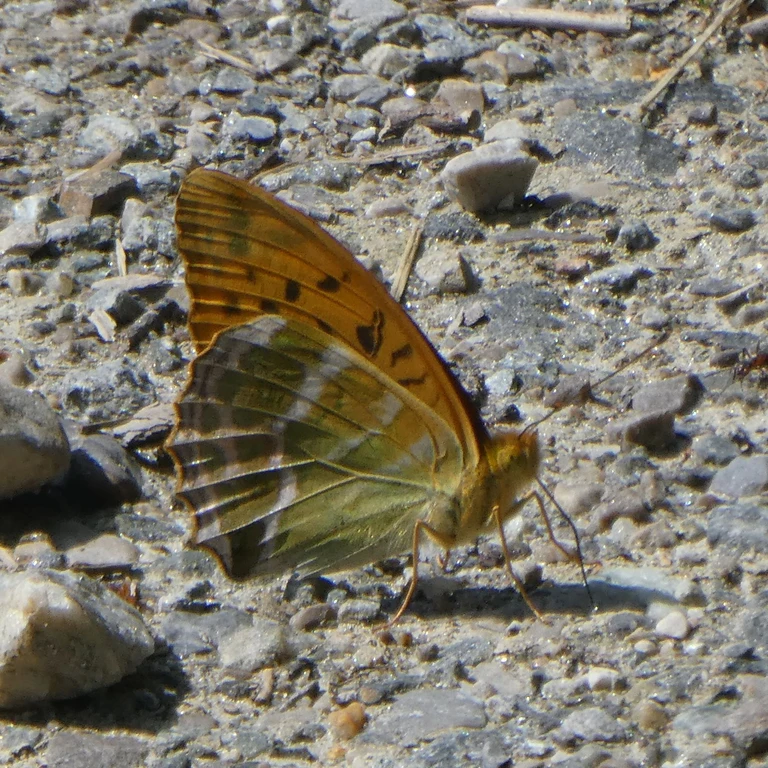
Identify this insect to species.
Argynnis paphia
